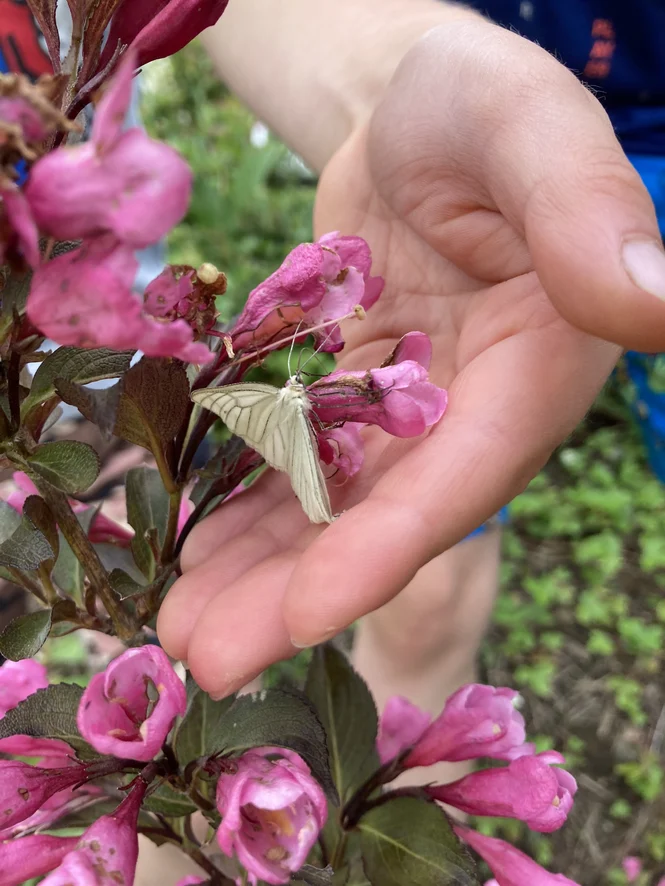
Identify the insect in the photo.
Siona lineata
